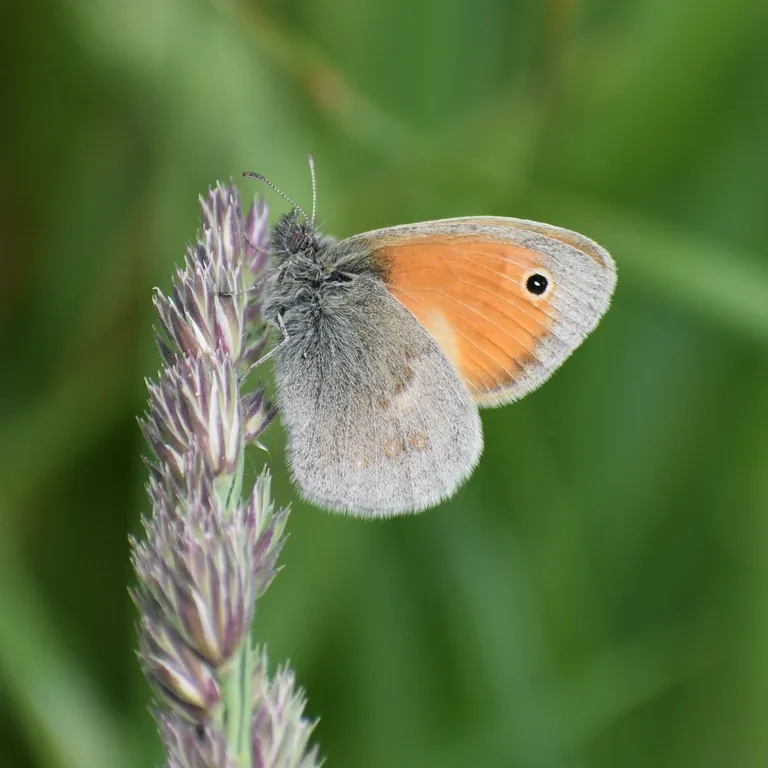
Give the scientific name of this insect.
Coenonympha pamphilus
